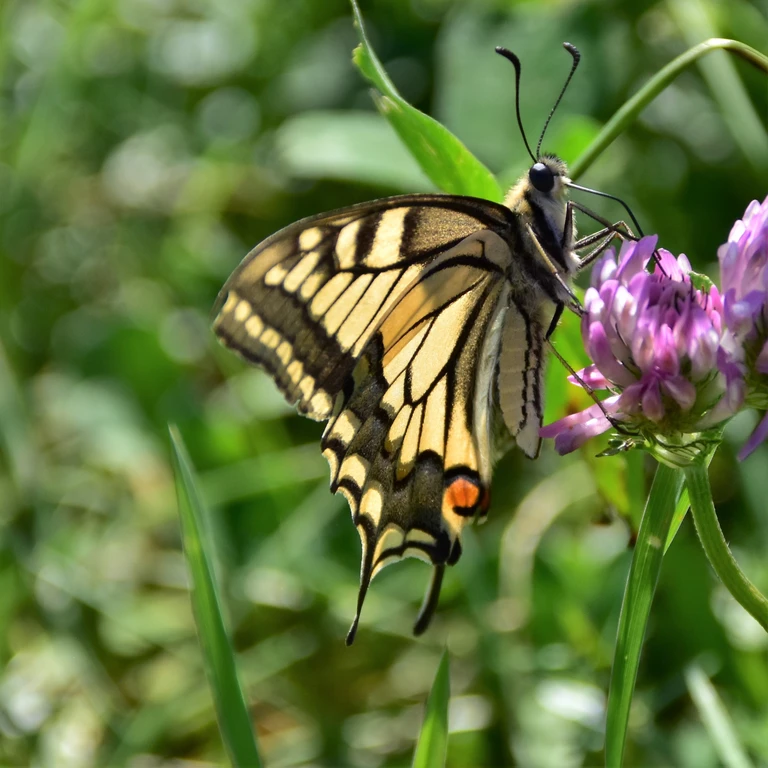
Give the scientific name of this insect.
Papilio machaon
